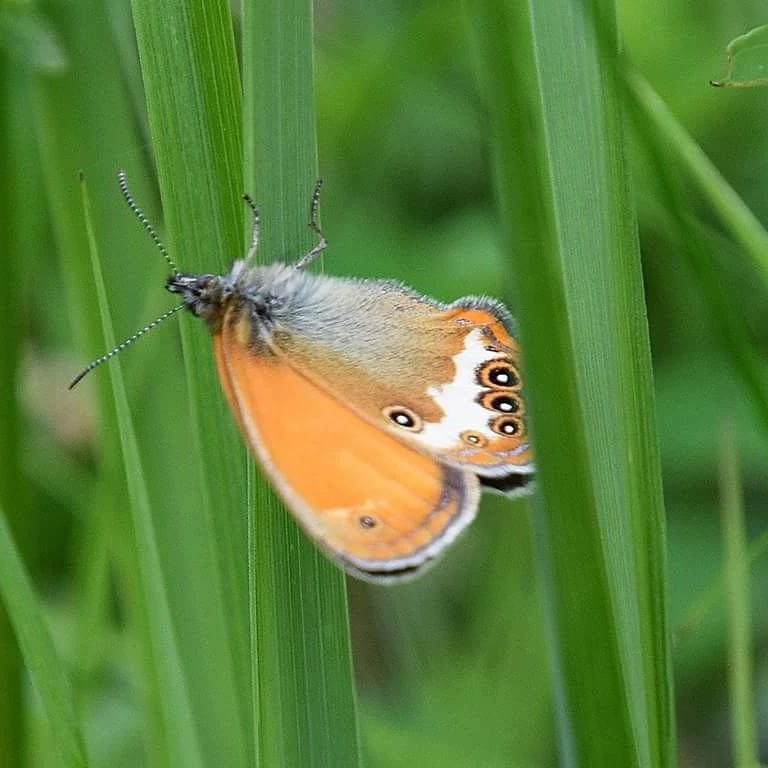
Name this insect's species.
Coenonympha arcania
